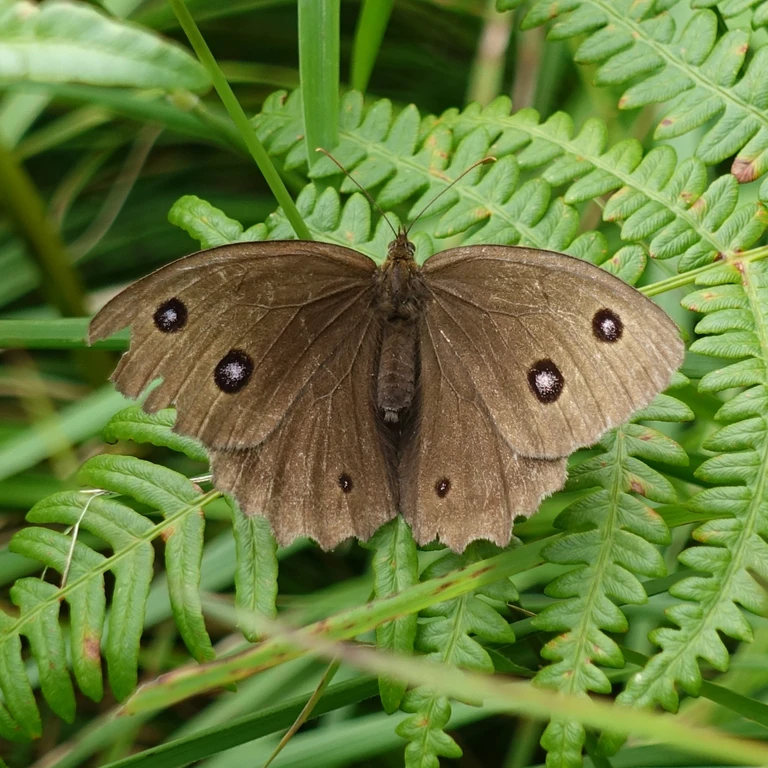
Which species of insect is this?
Minois dryas
